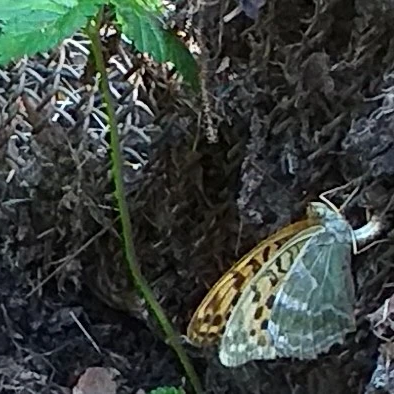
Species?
Argynnis paphia
